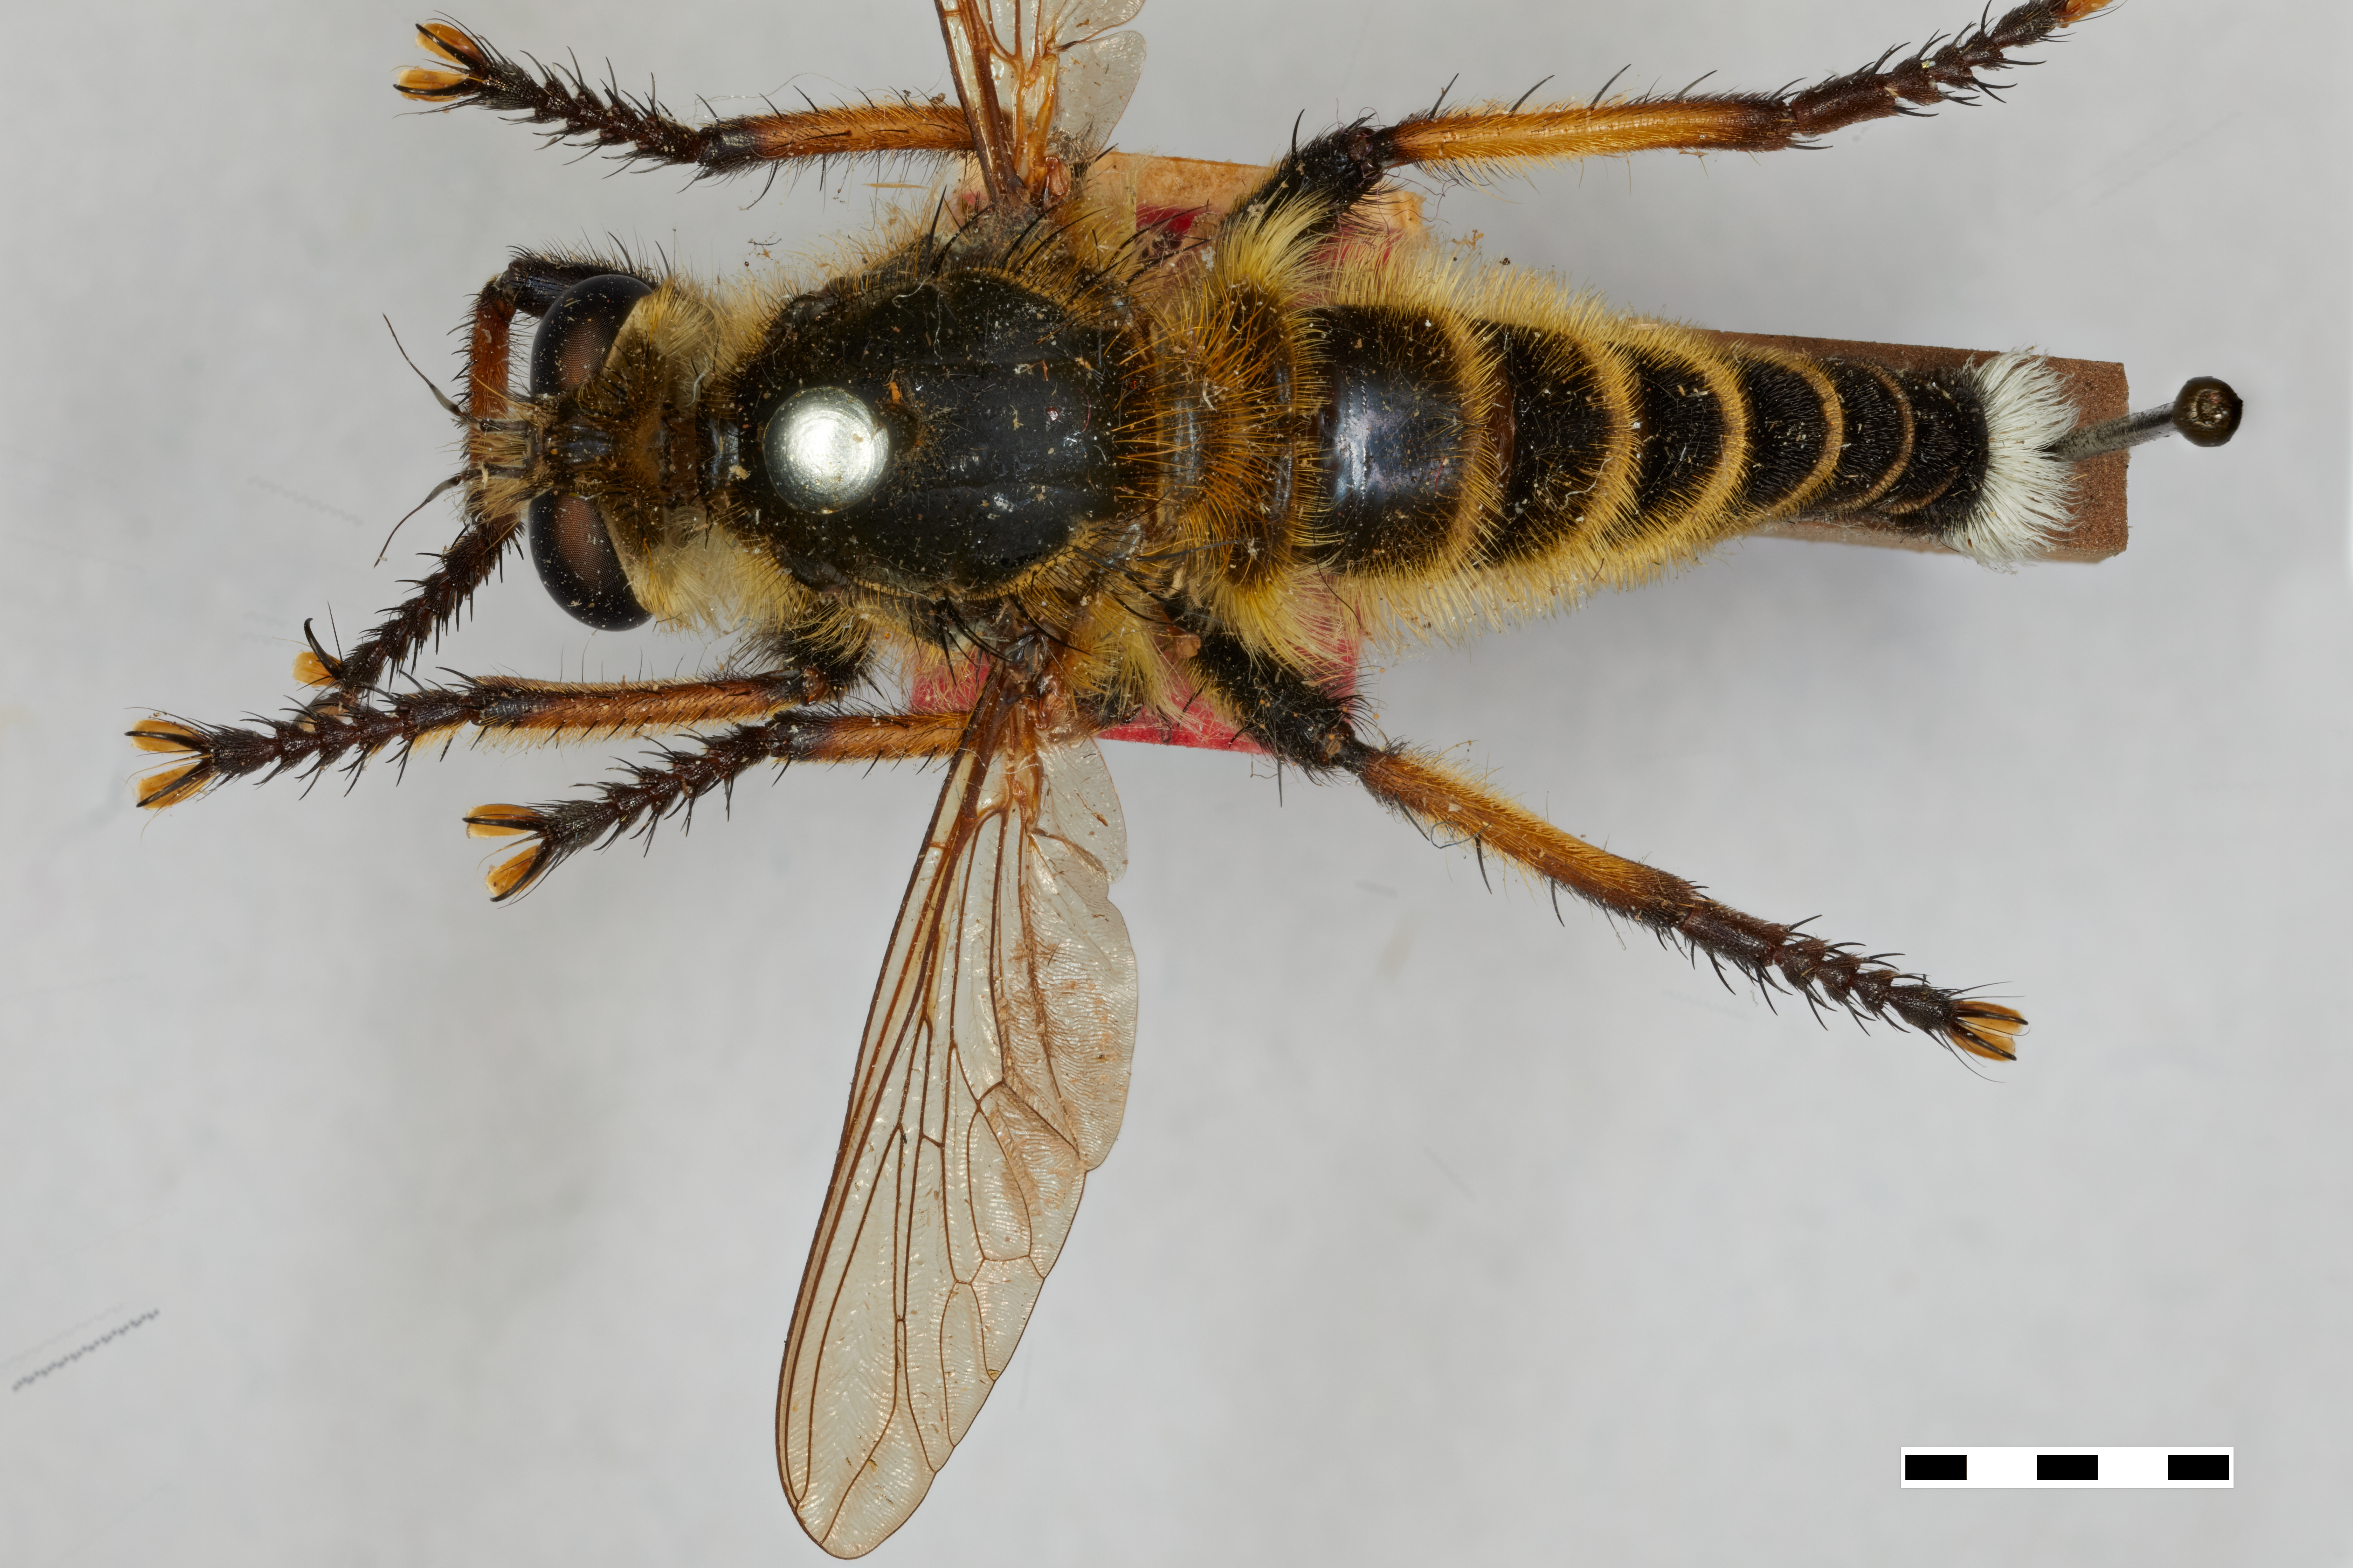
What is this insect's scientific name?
Promachus ater
